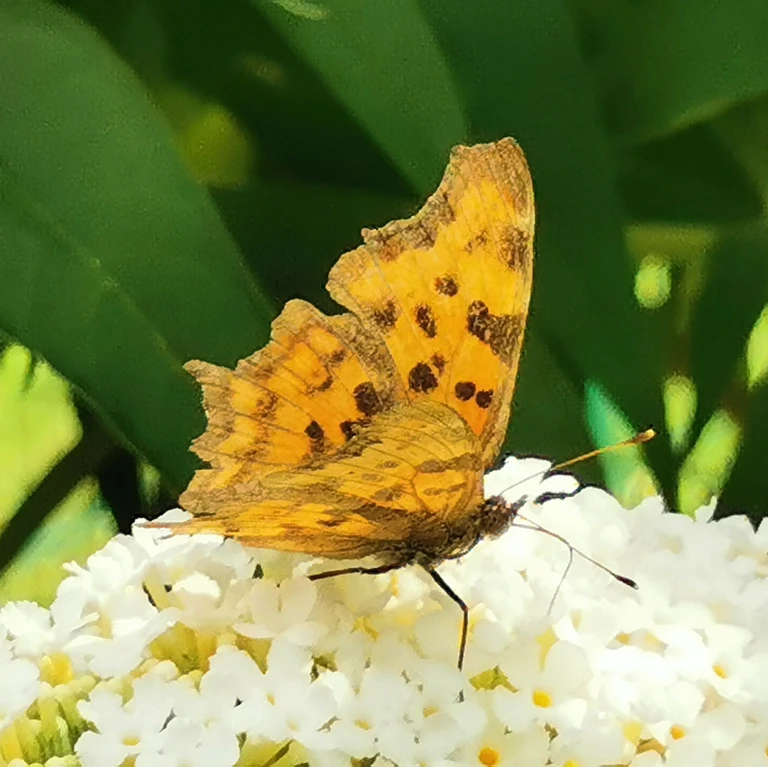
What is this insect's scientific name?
Polygonia c-album
